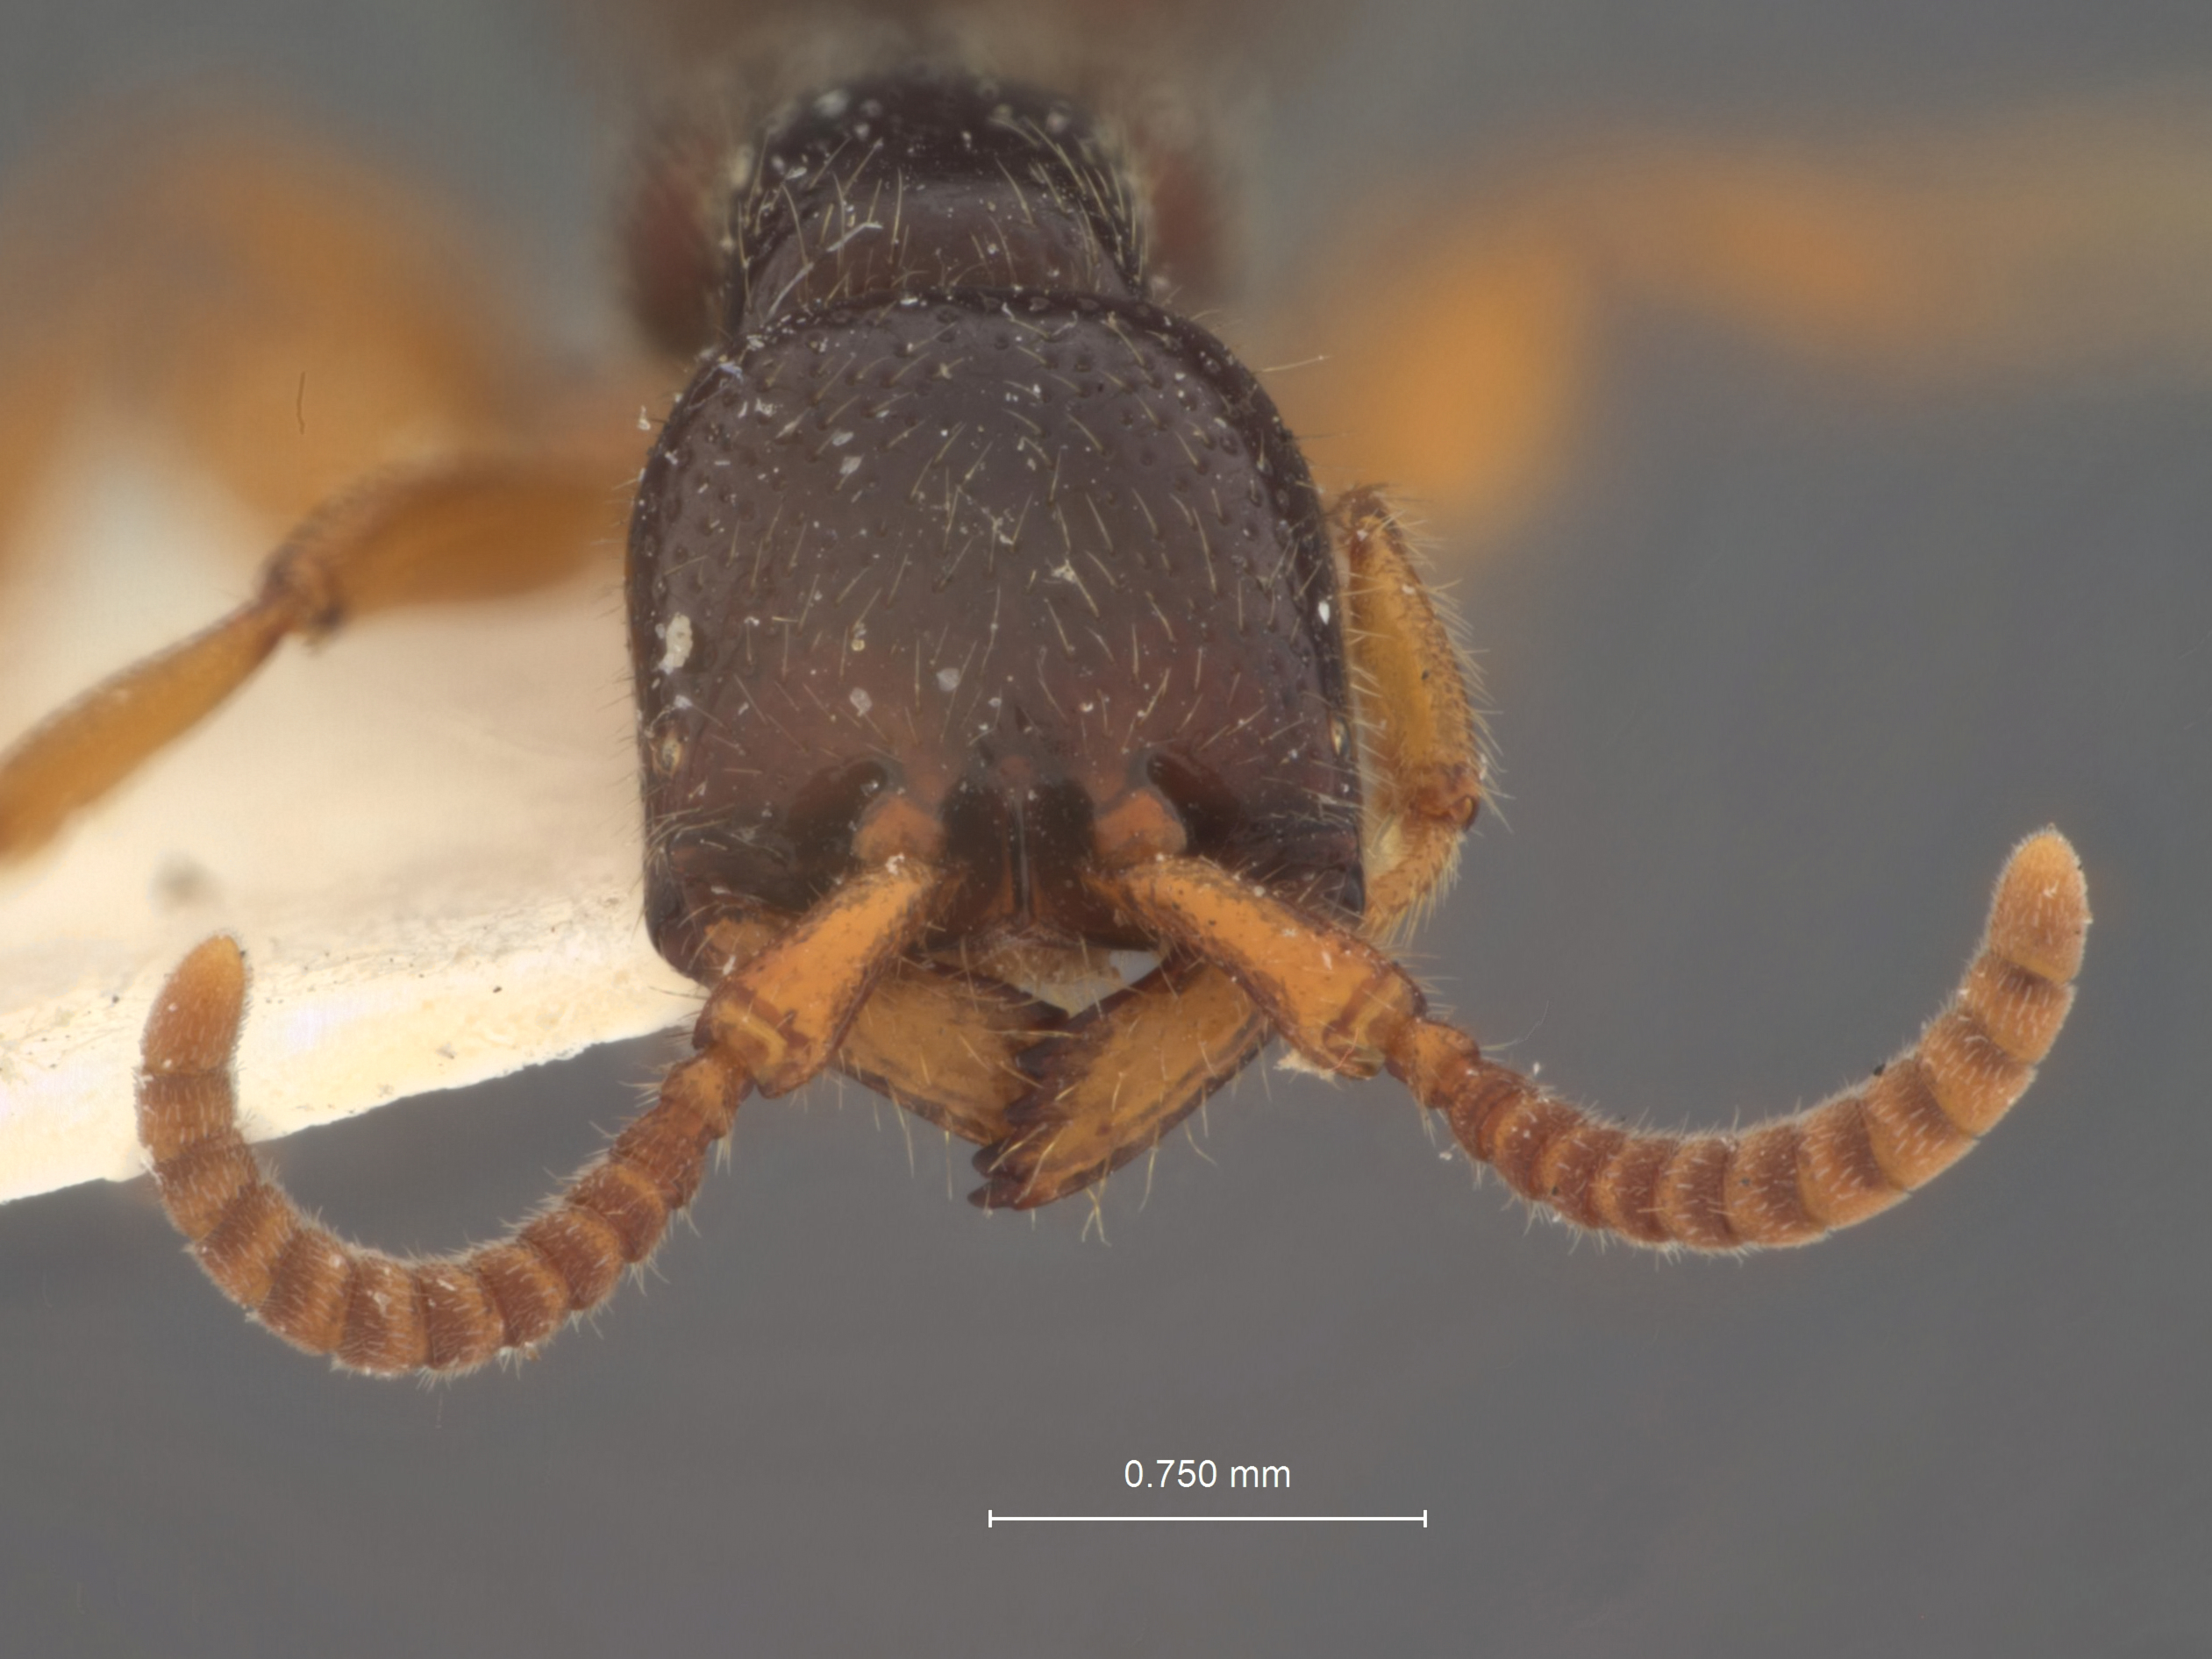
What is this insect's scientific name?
Pseudisobrachium gigas
